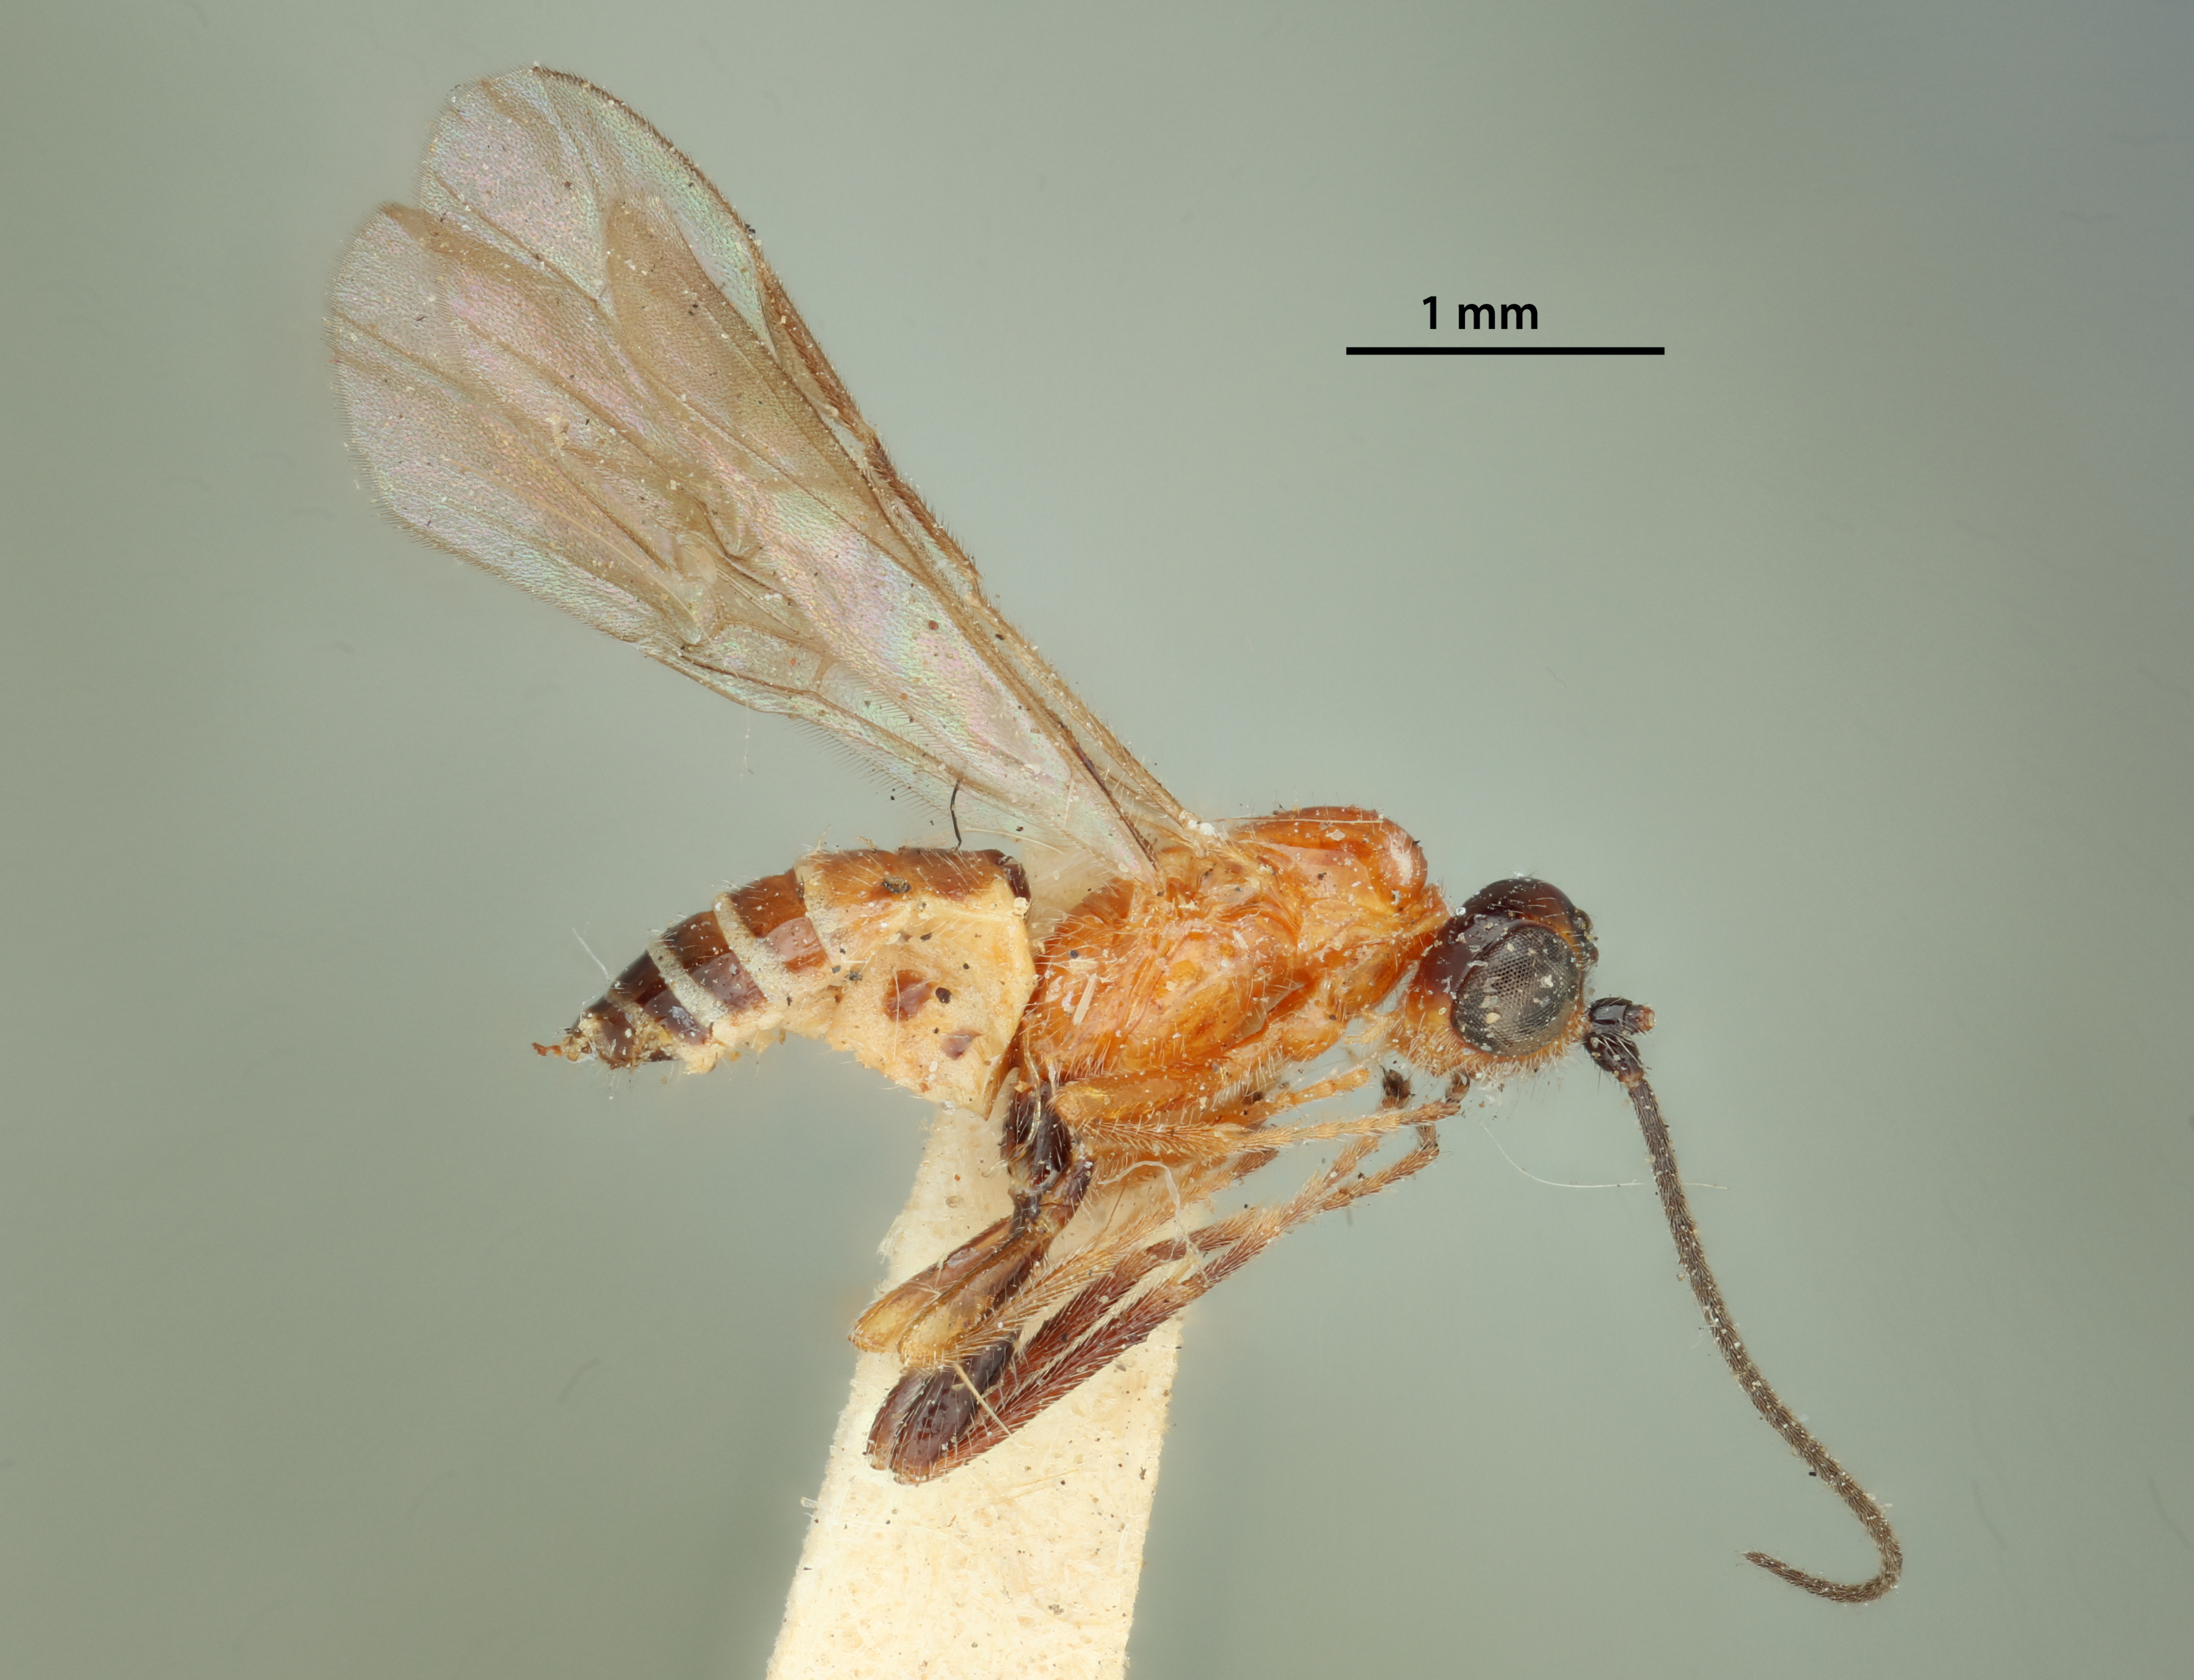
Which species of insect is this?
Microbracon talpocharis
